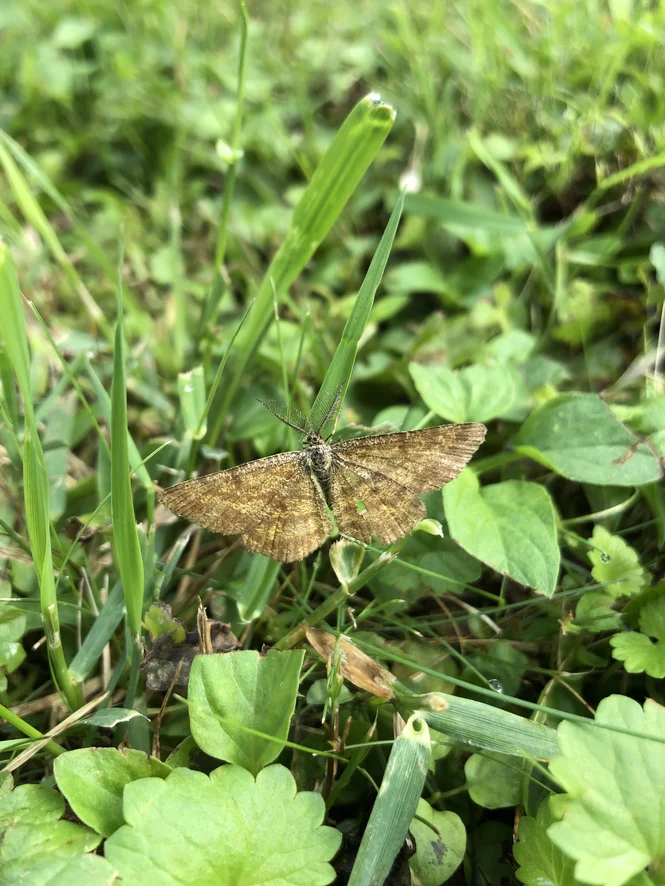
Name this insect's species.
Ematurga atomaria
